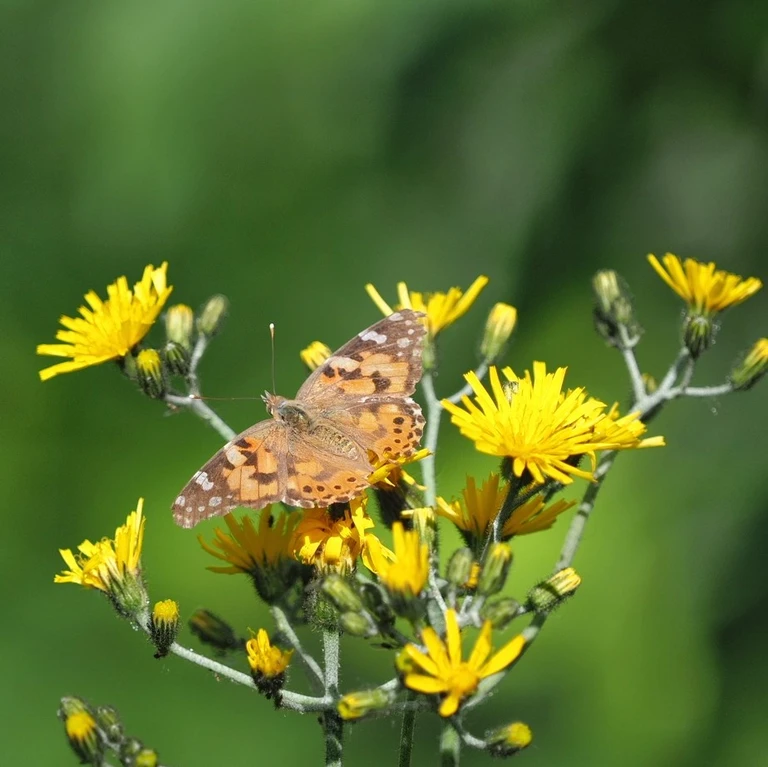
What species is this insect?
Vanessa cardui
